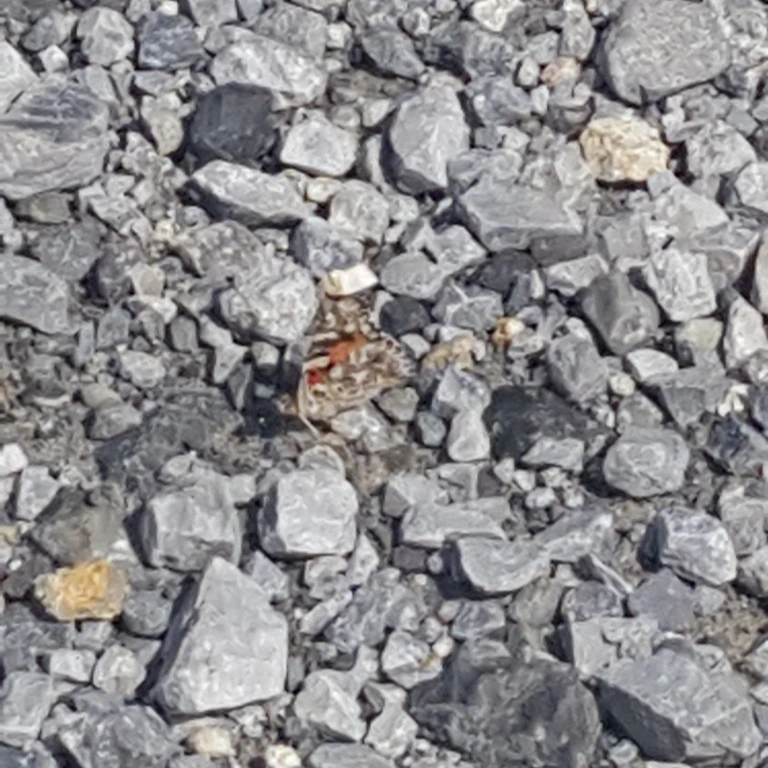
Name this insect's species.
Vanessa cardui
